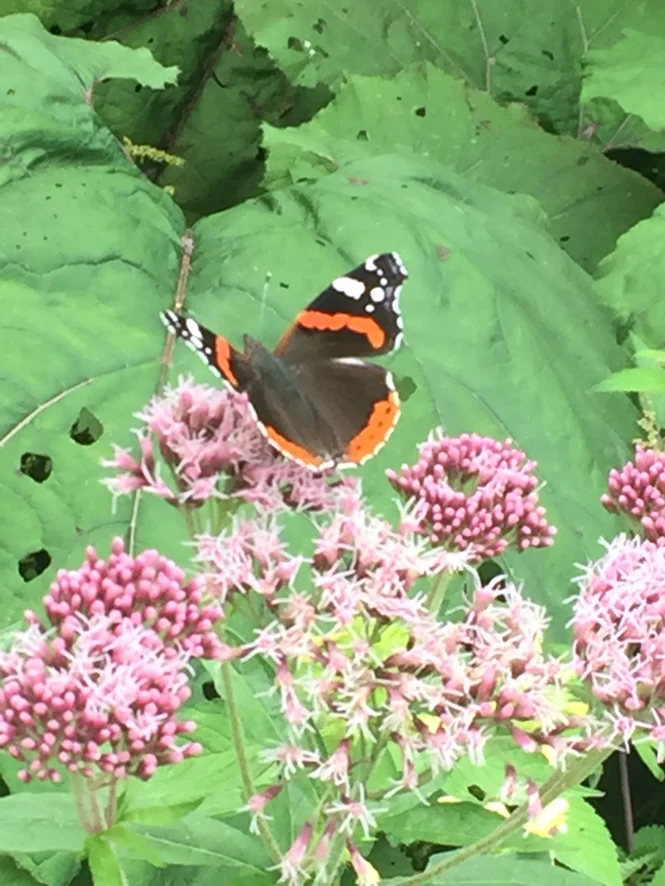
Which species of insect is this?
Vanessa atalanta
